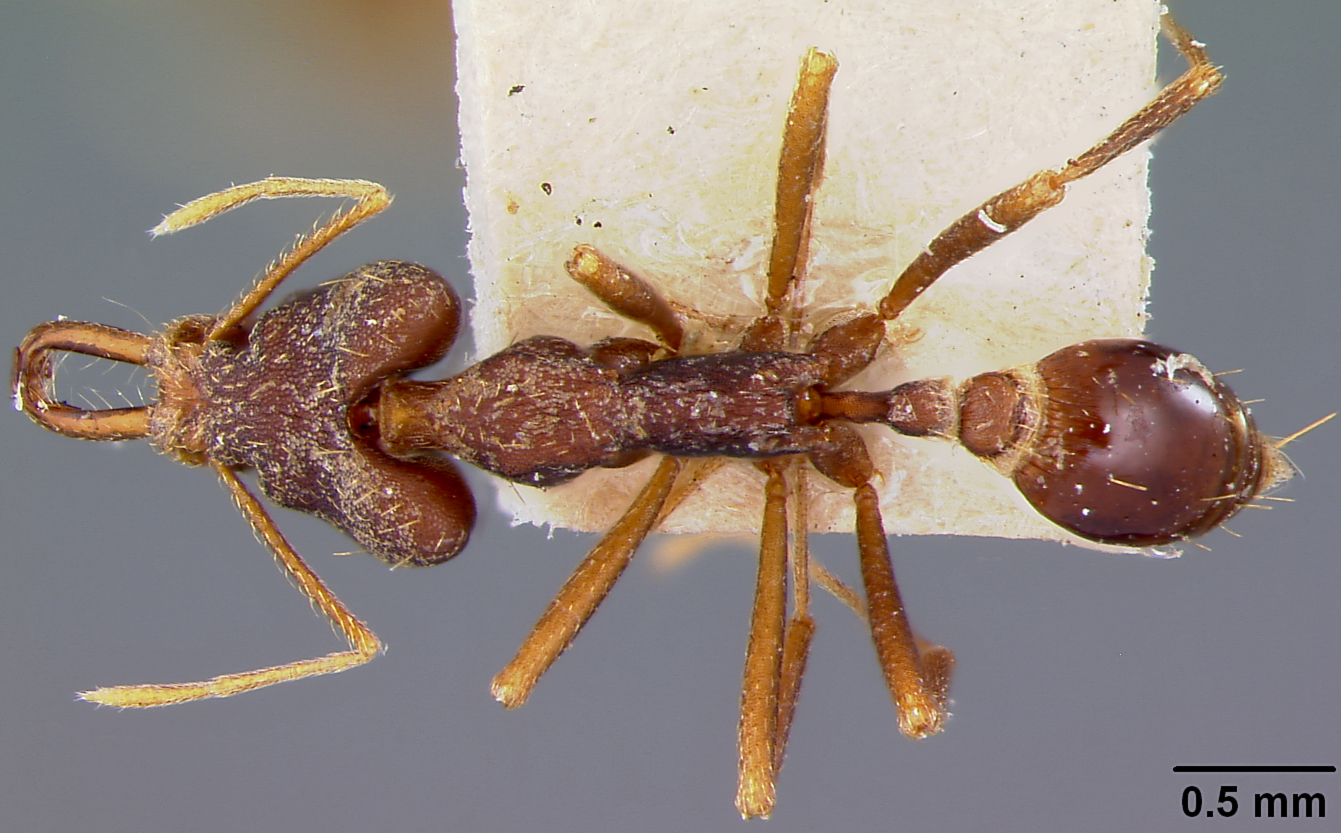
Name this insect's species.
Strumigenys nidifex
